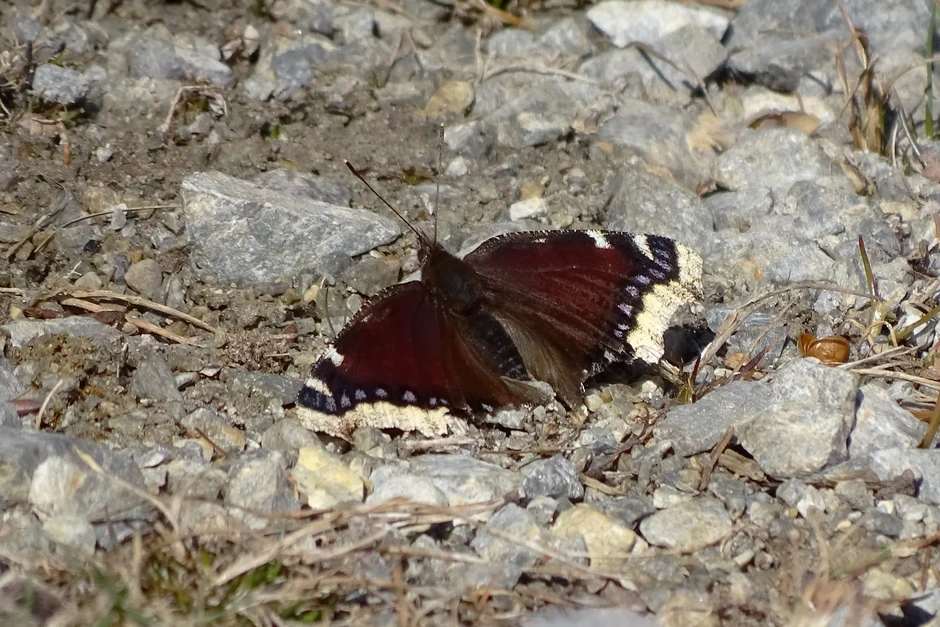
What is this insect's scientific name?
Nymphalis antiopa
